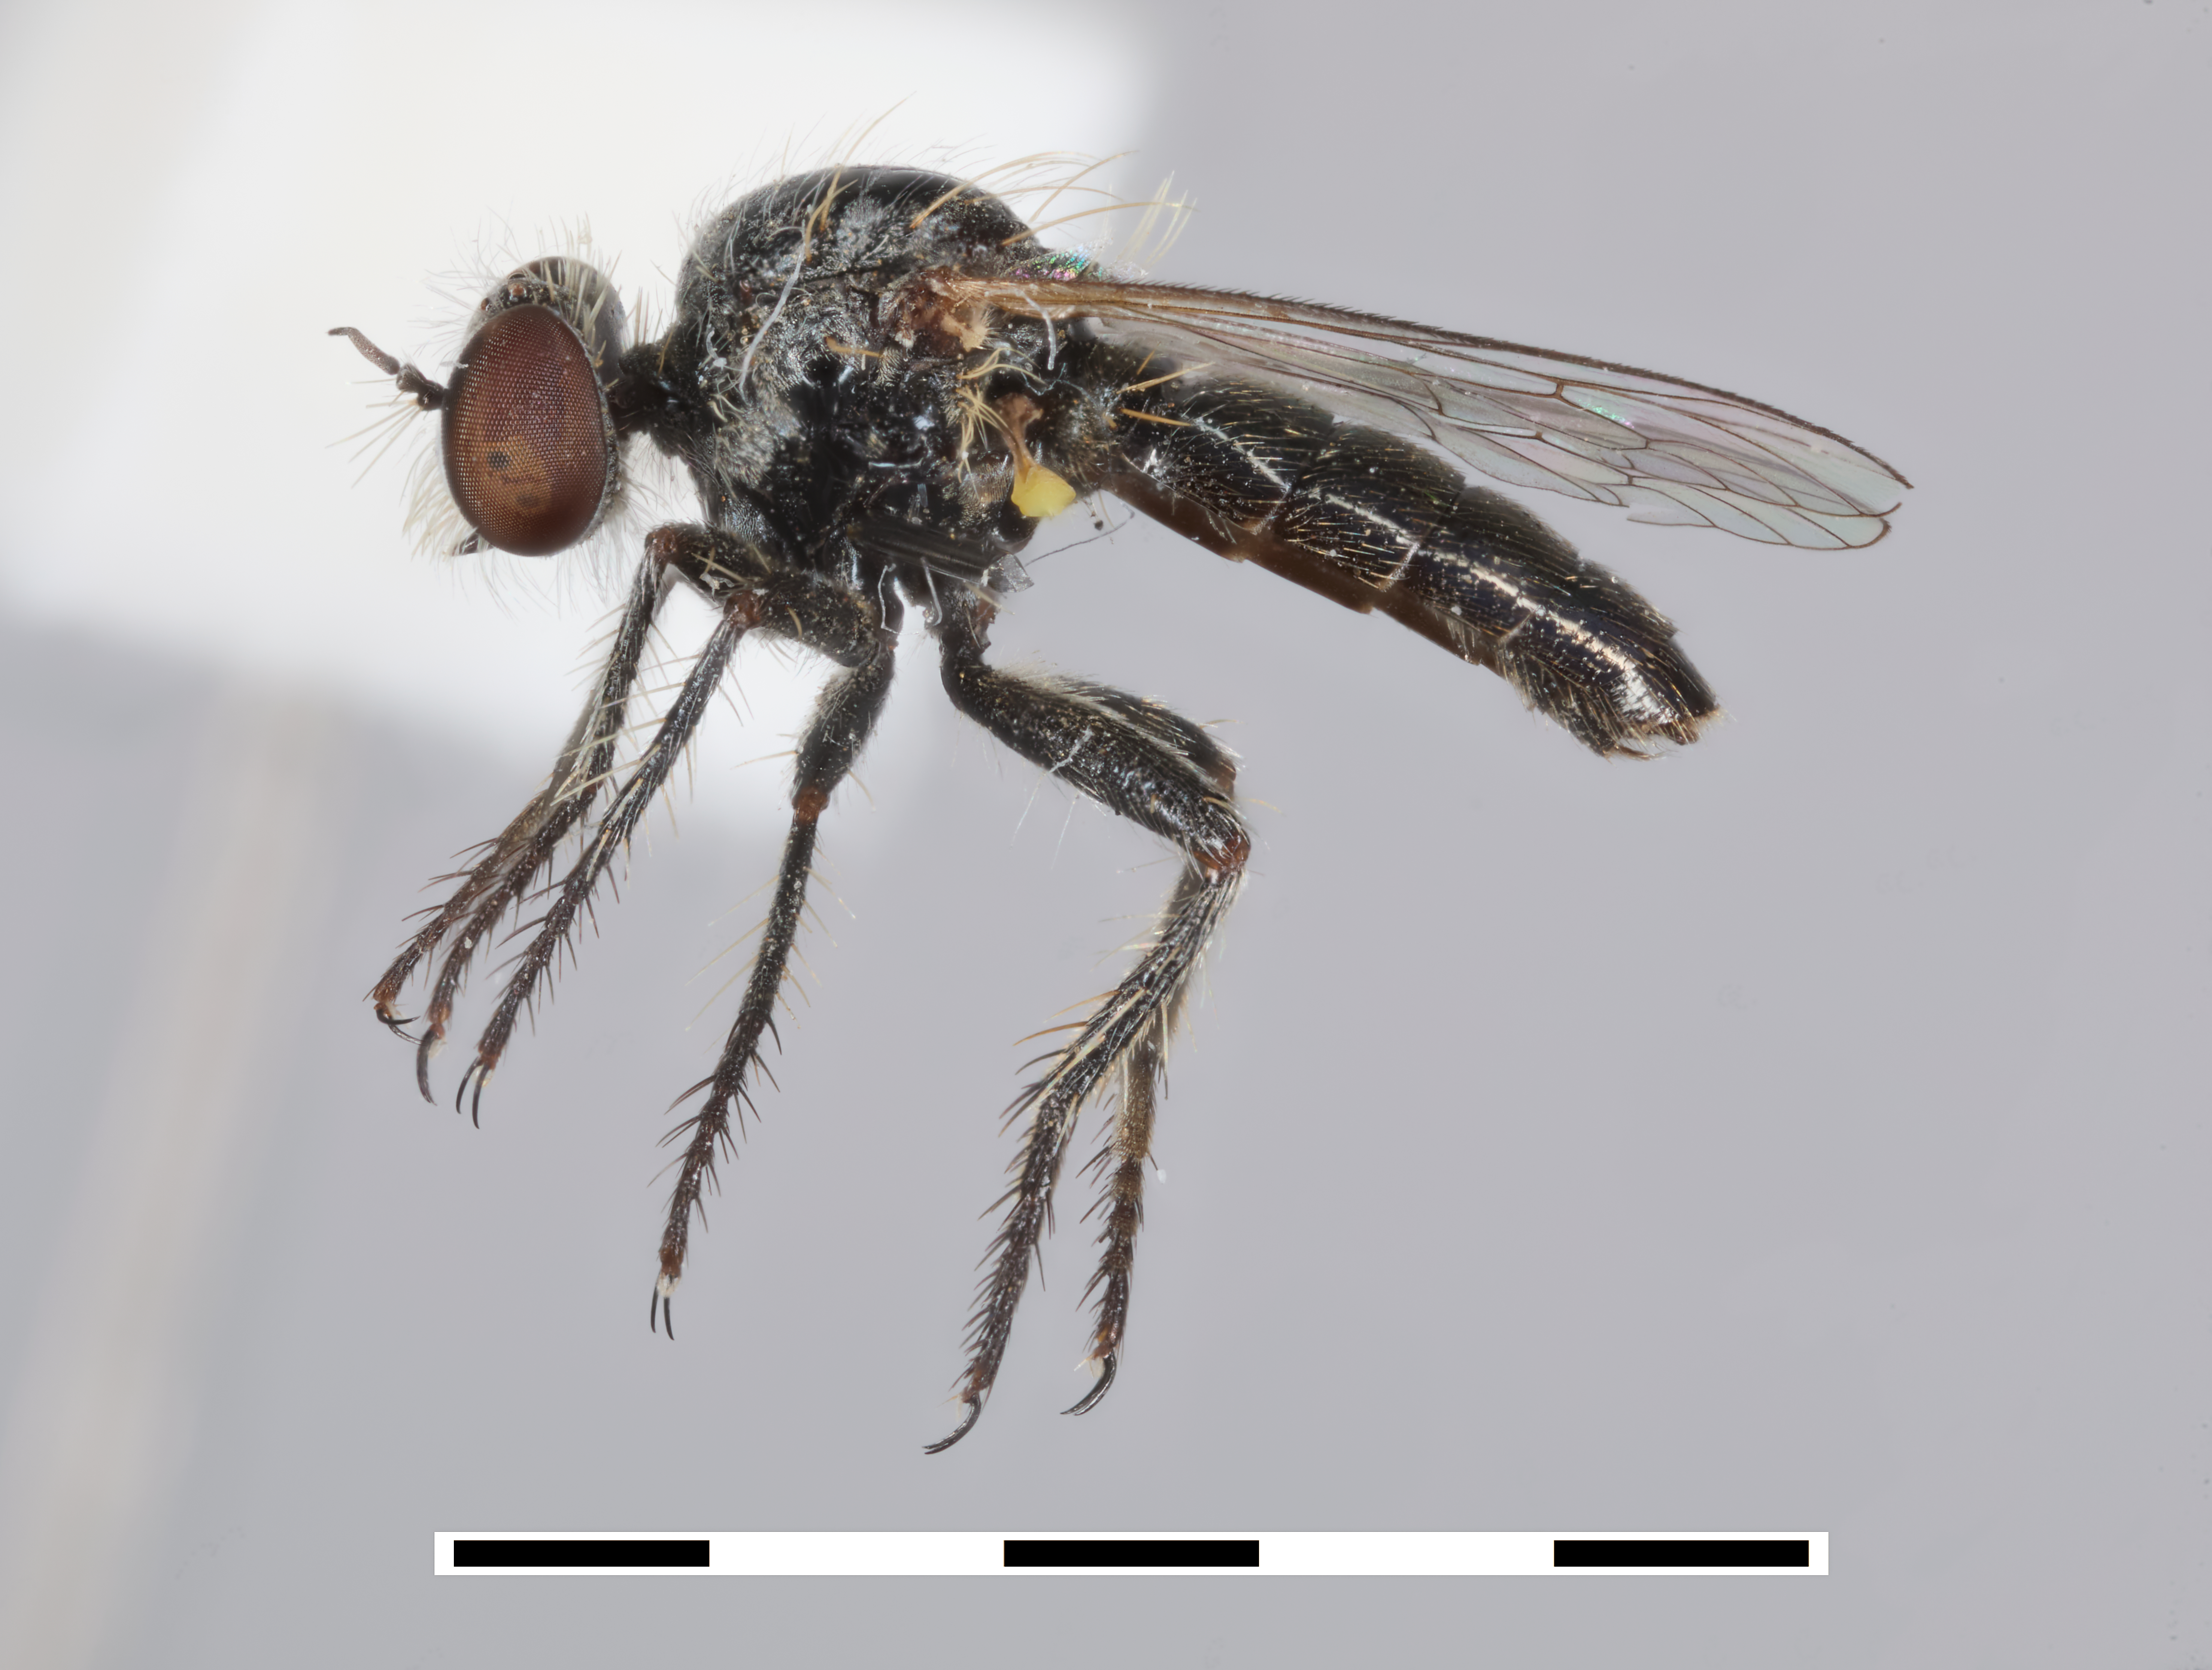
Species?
Acnephalomyia metallicoindica
